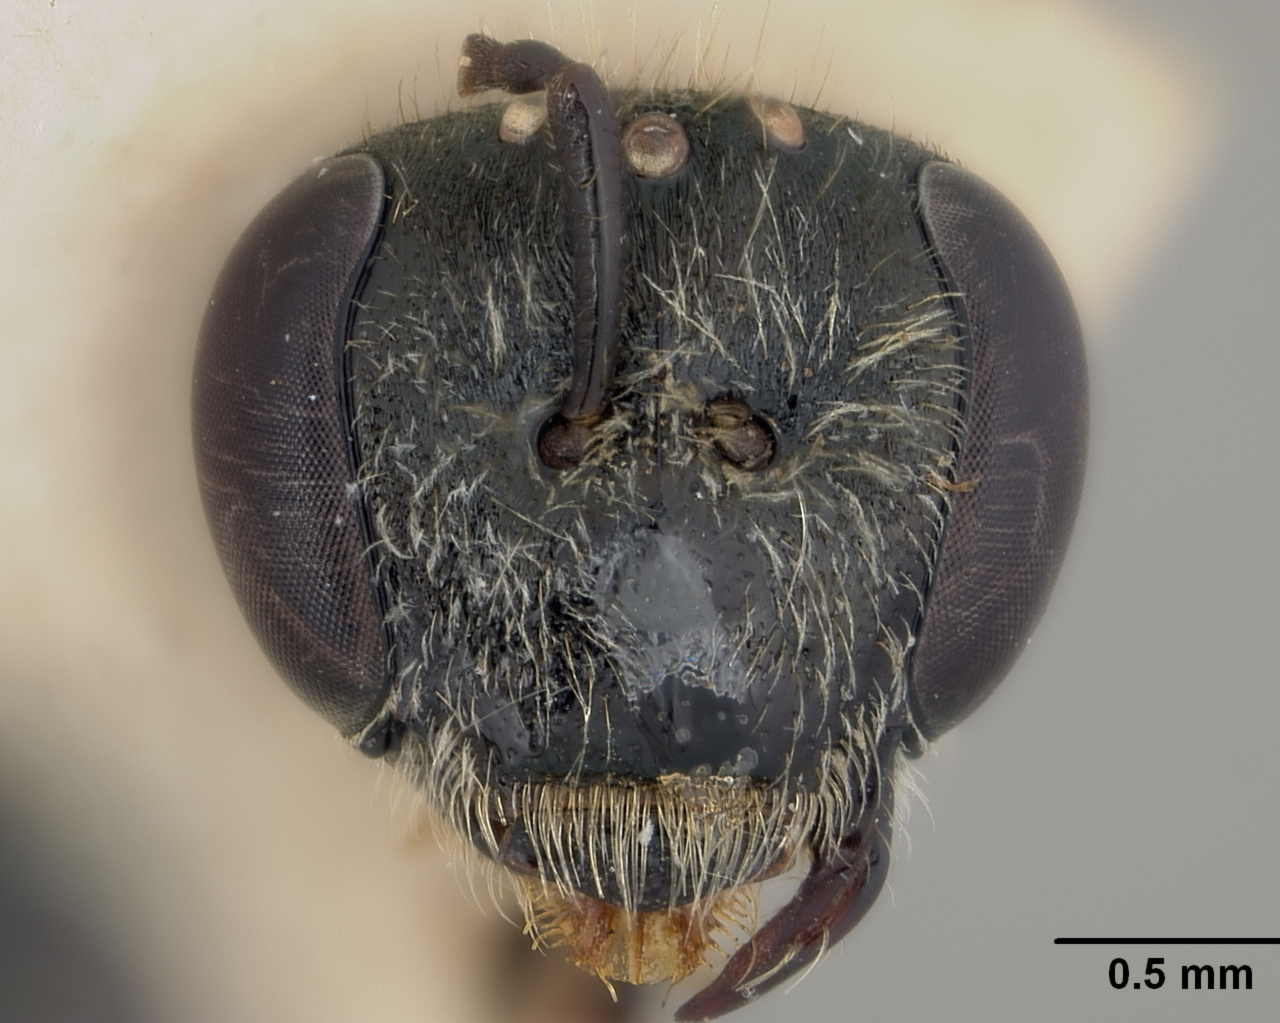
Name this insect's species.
Halictus mediopolitus
